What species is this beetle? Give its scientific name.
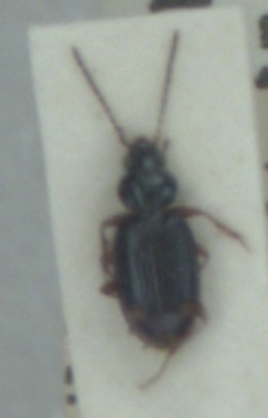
Bembidion biguttatum
